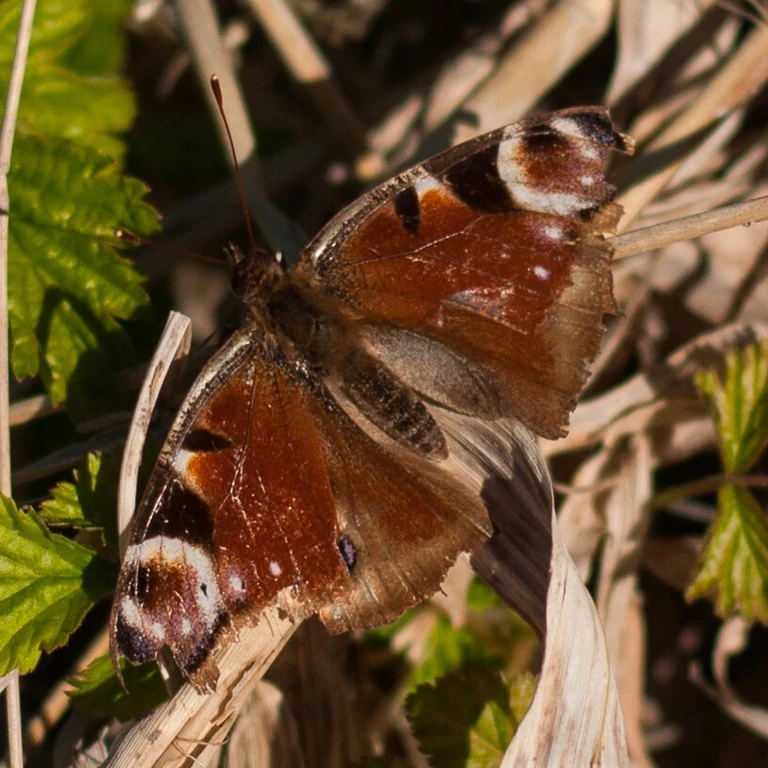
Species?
Aglais io
